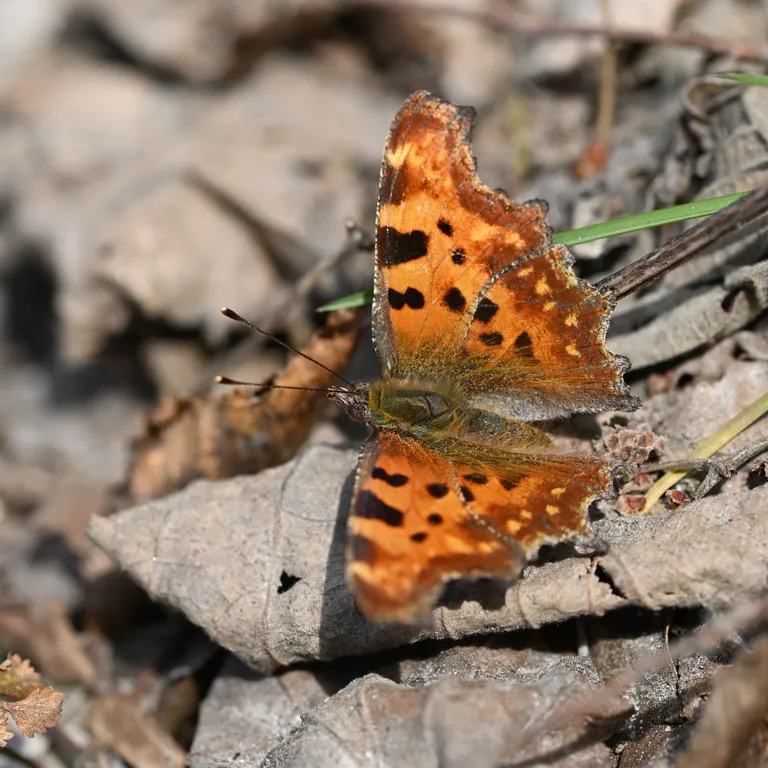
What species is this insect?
Polygonia c-album
